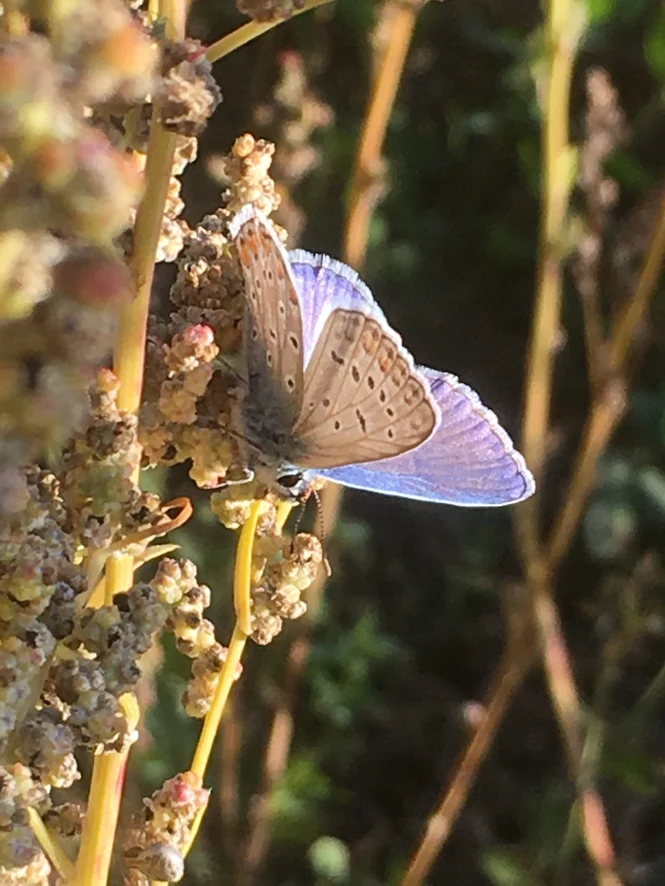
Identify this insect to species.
Polyommatus icarus
